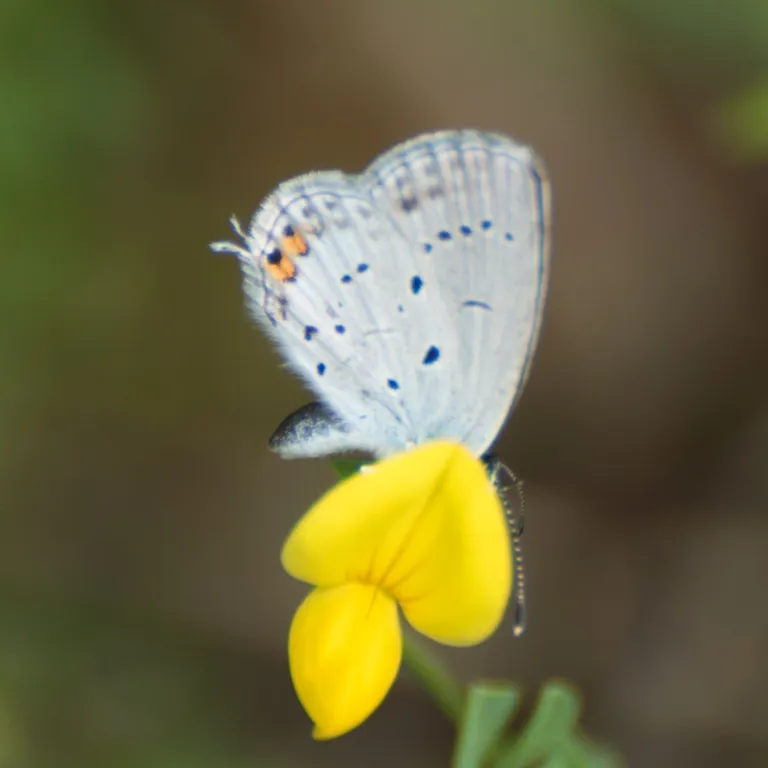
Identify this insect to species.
Cupido argiades (also Elkalyce argiades)
